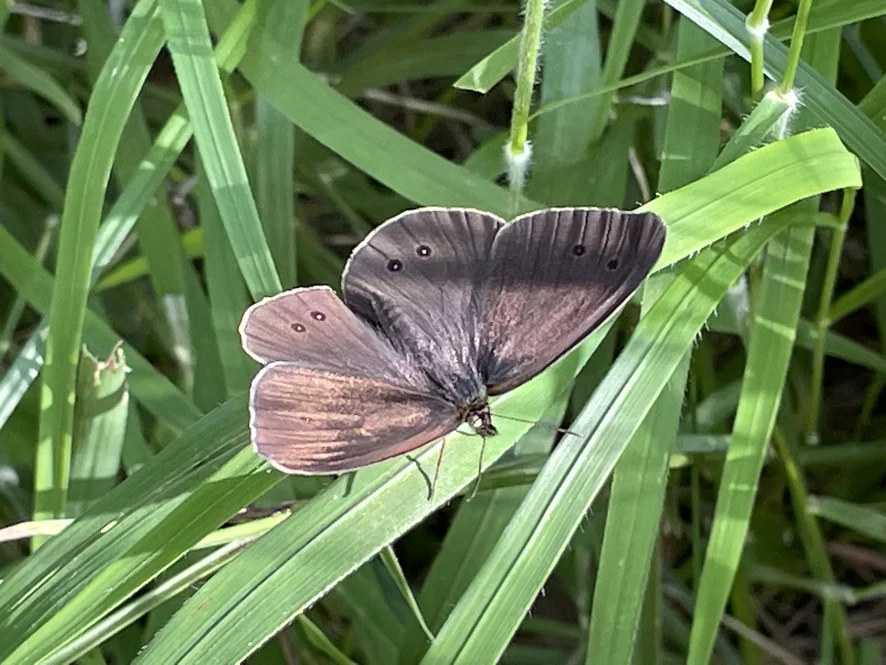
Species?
Aphantopus hyperantus
